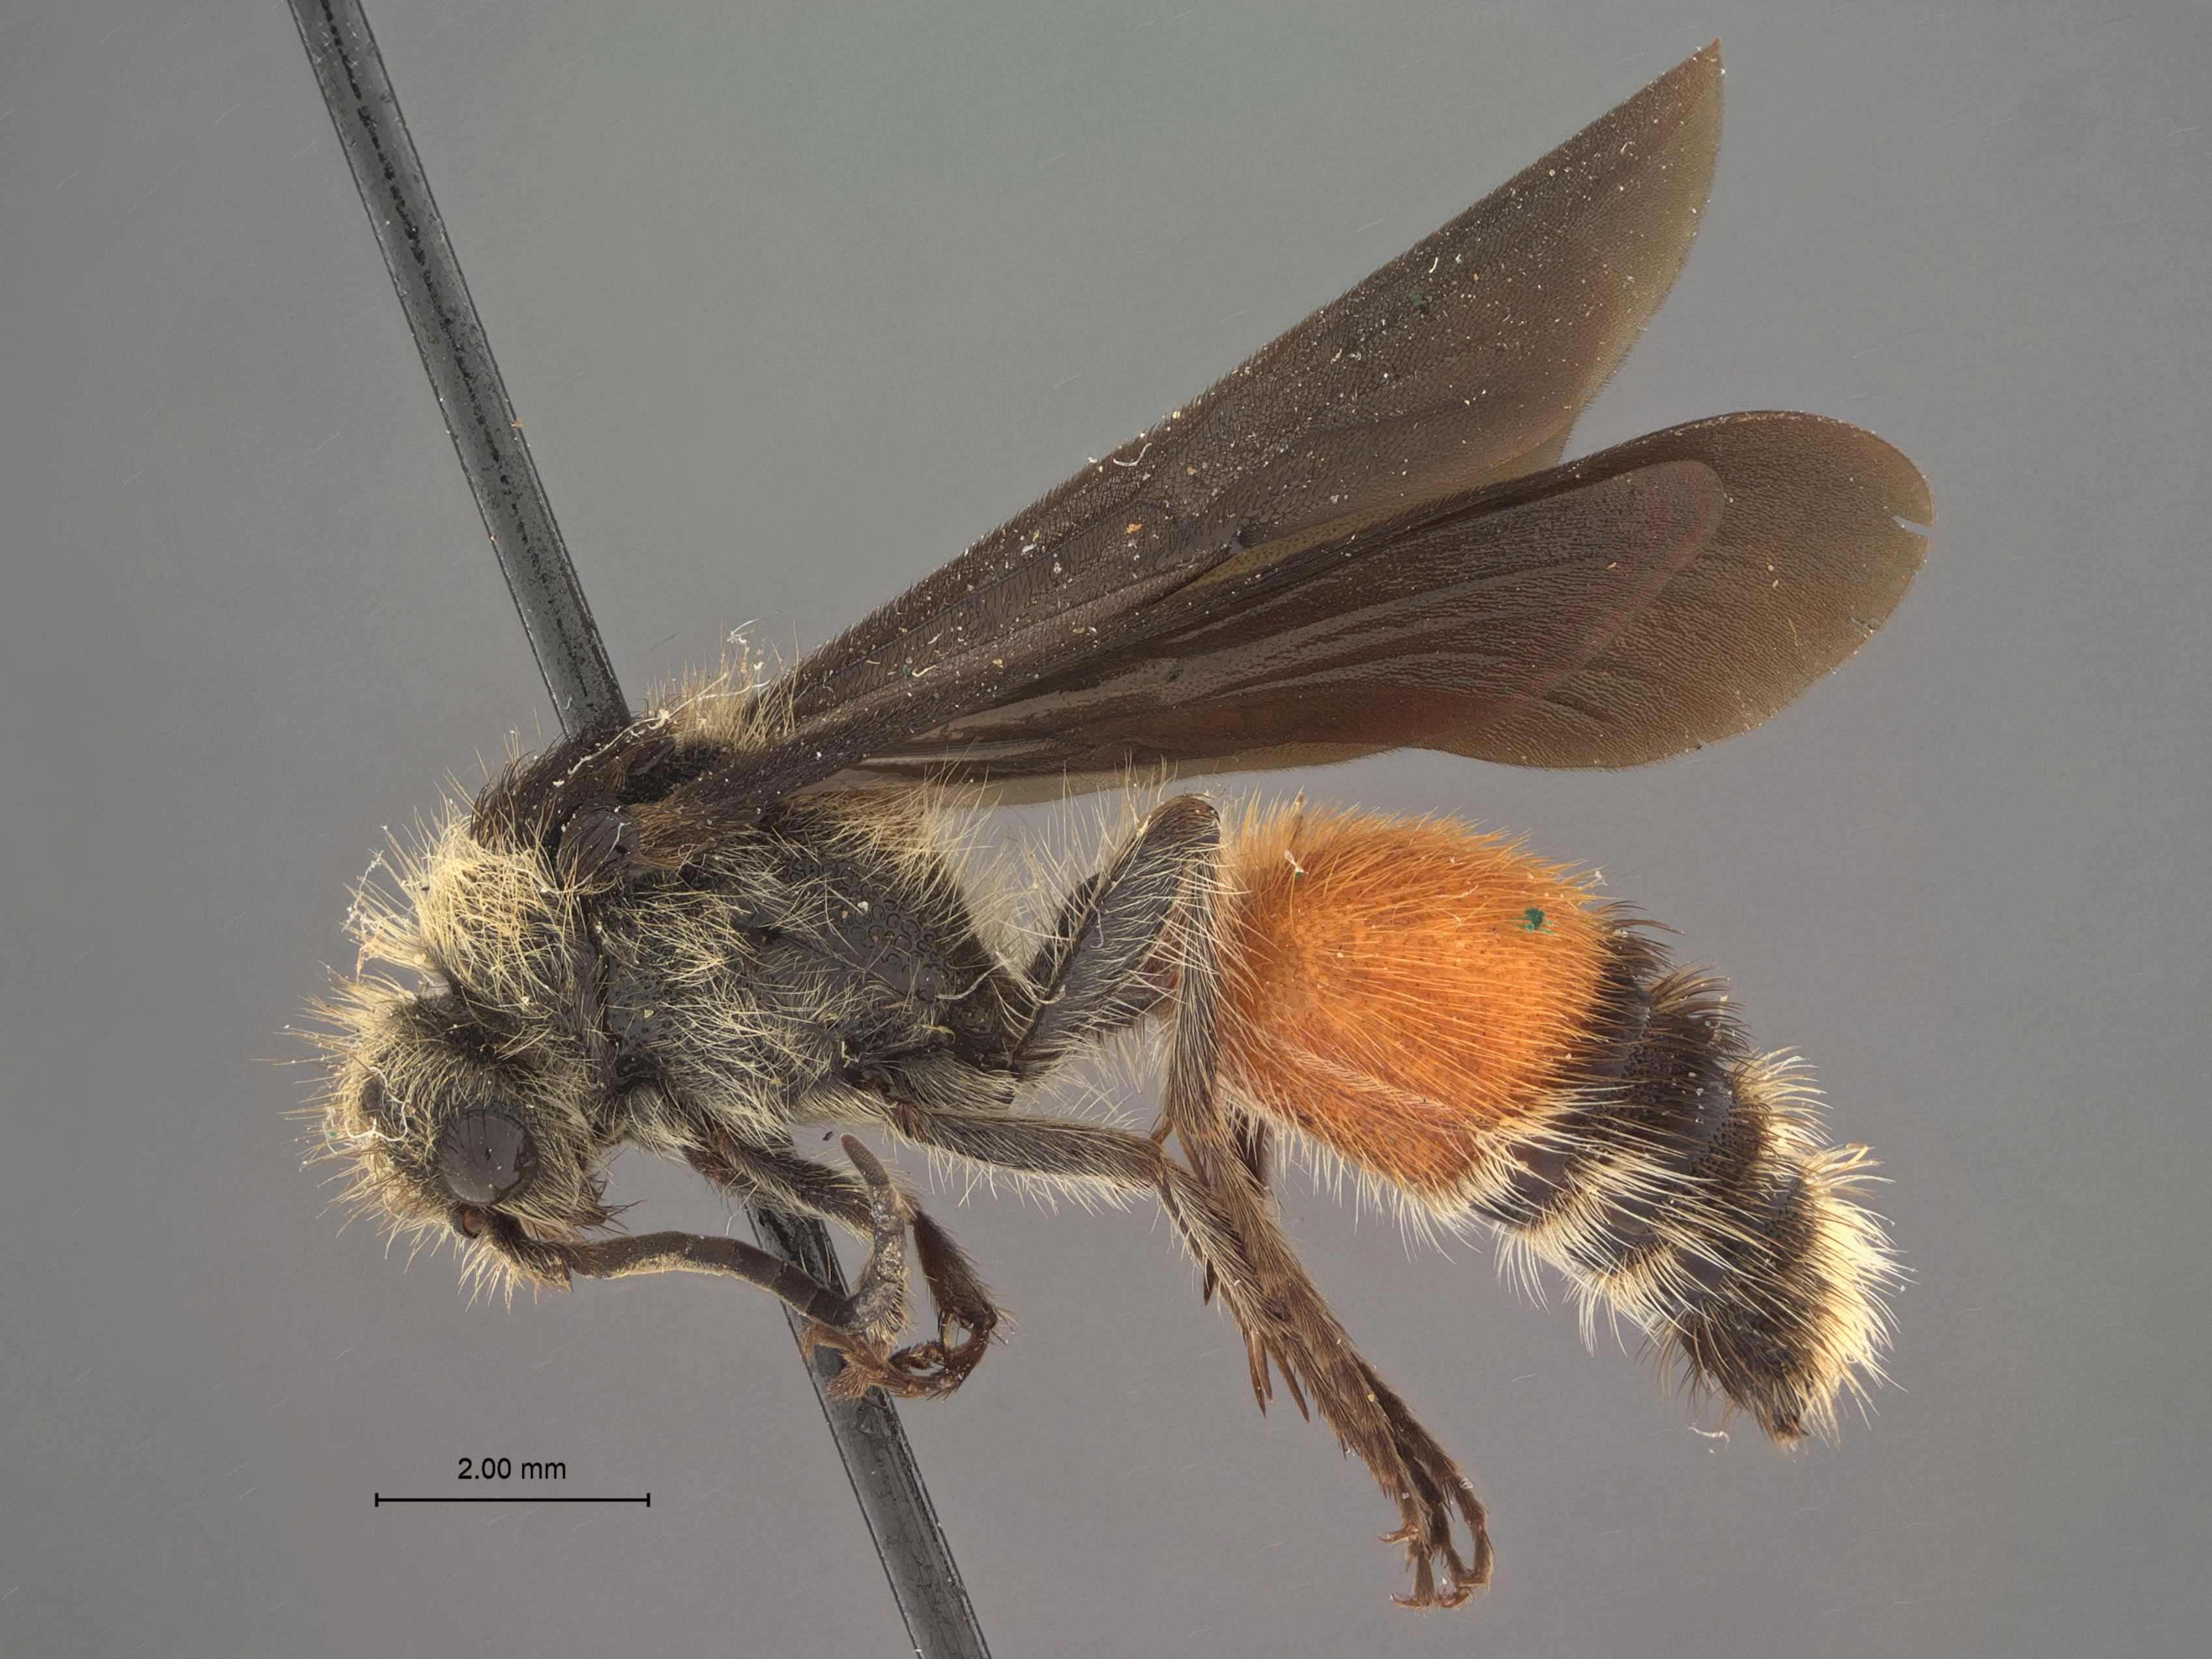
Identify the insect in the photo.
Dasymutilla fasciventris
